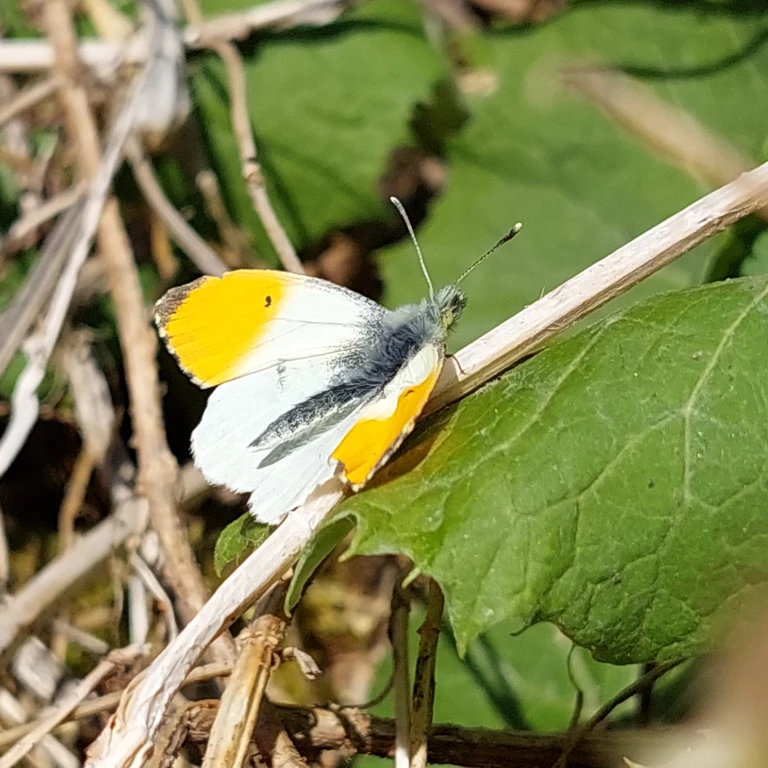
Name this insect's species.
Anthocharis cardamines
